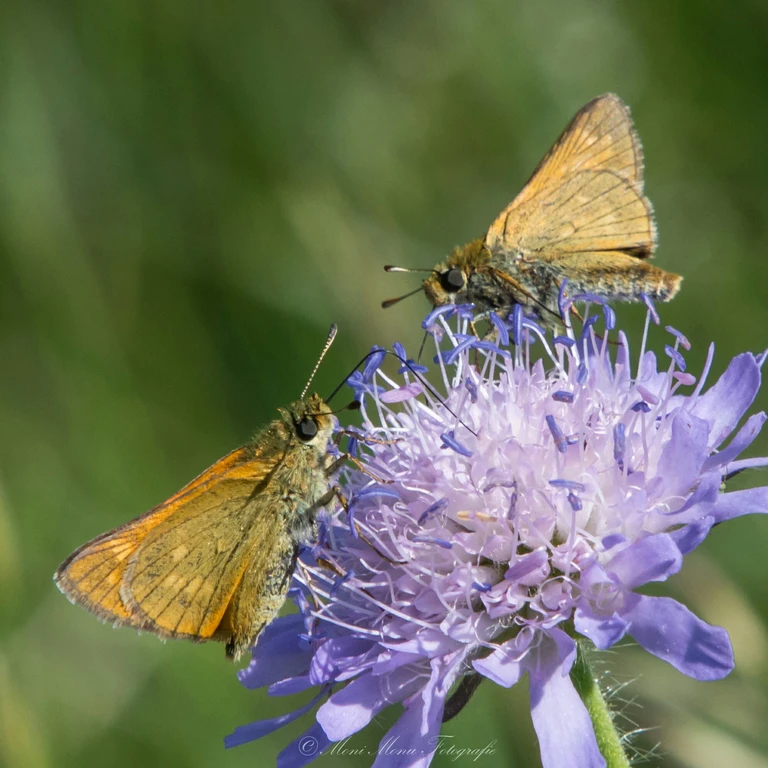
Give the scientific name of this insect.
Ochlodes sylvanus (also Ochlodes venata)
